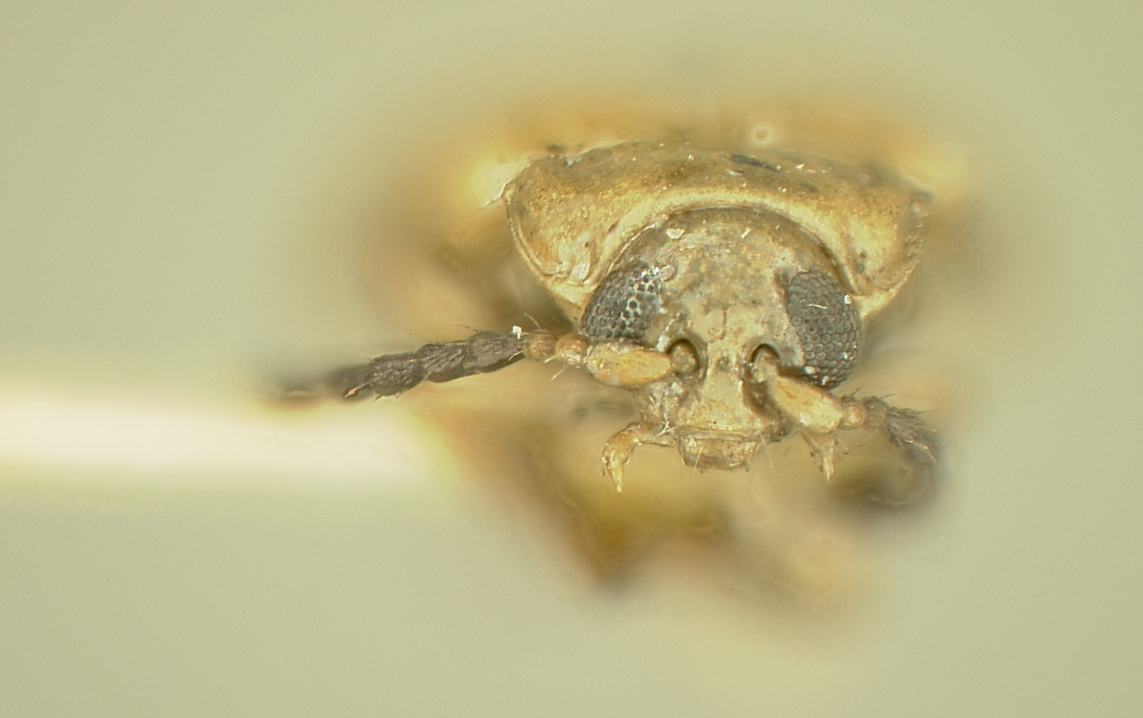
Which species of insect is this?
Lactica eleutherae
